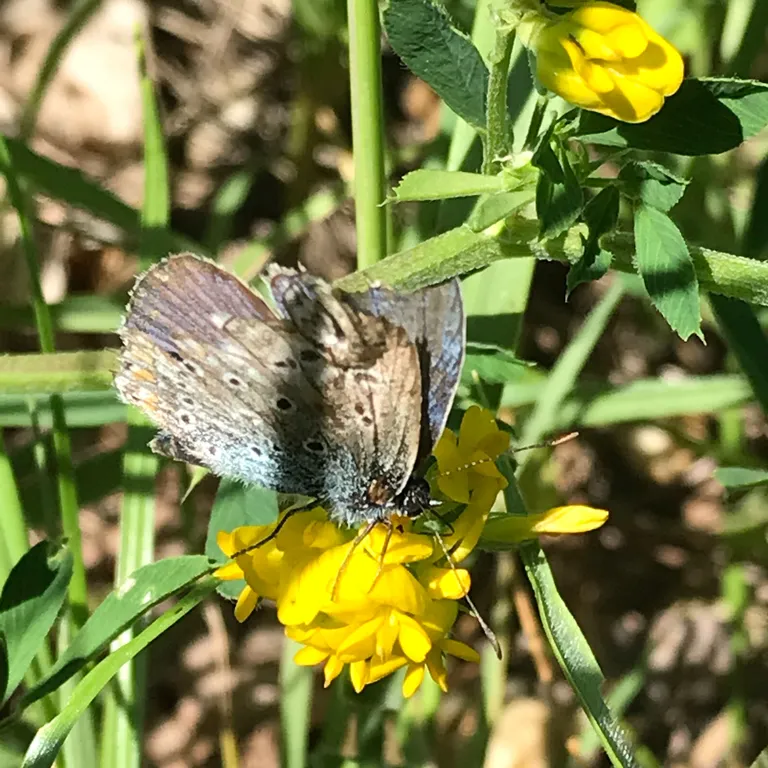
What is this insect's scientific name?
Polyommatus icarus
